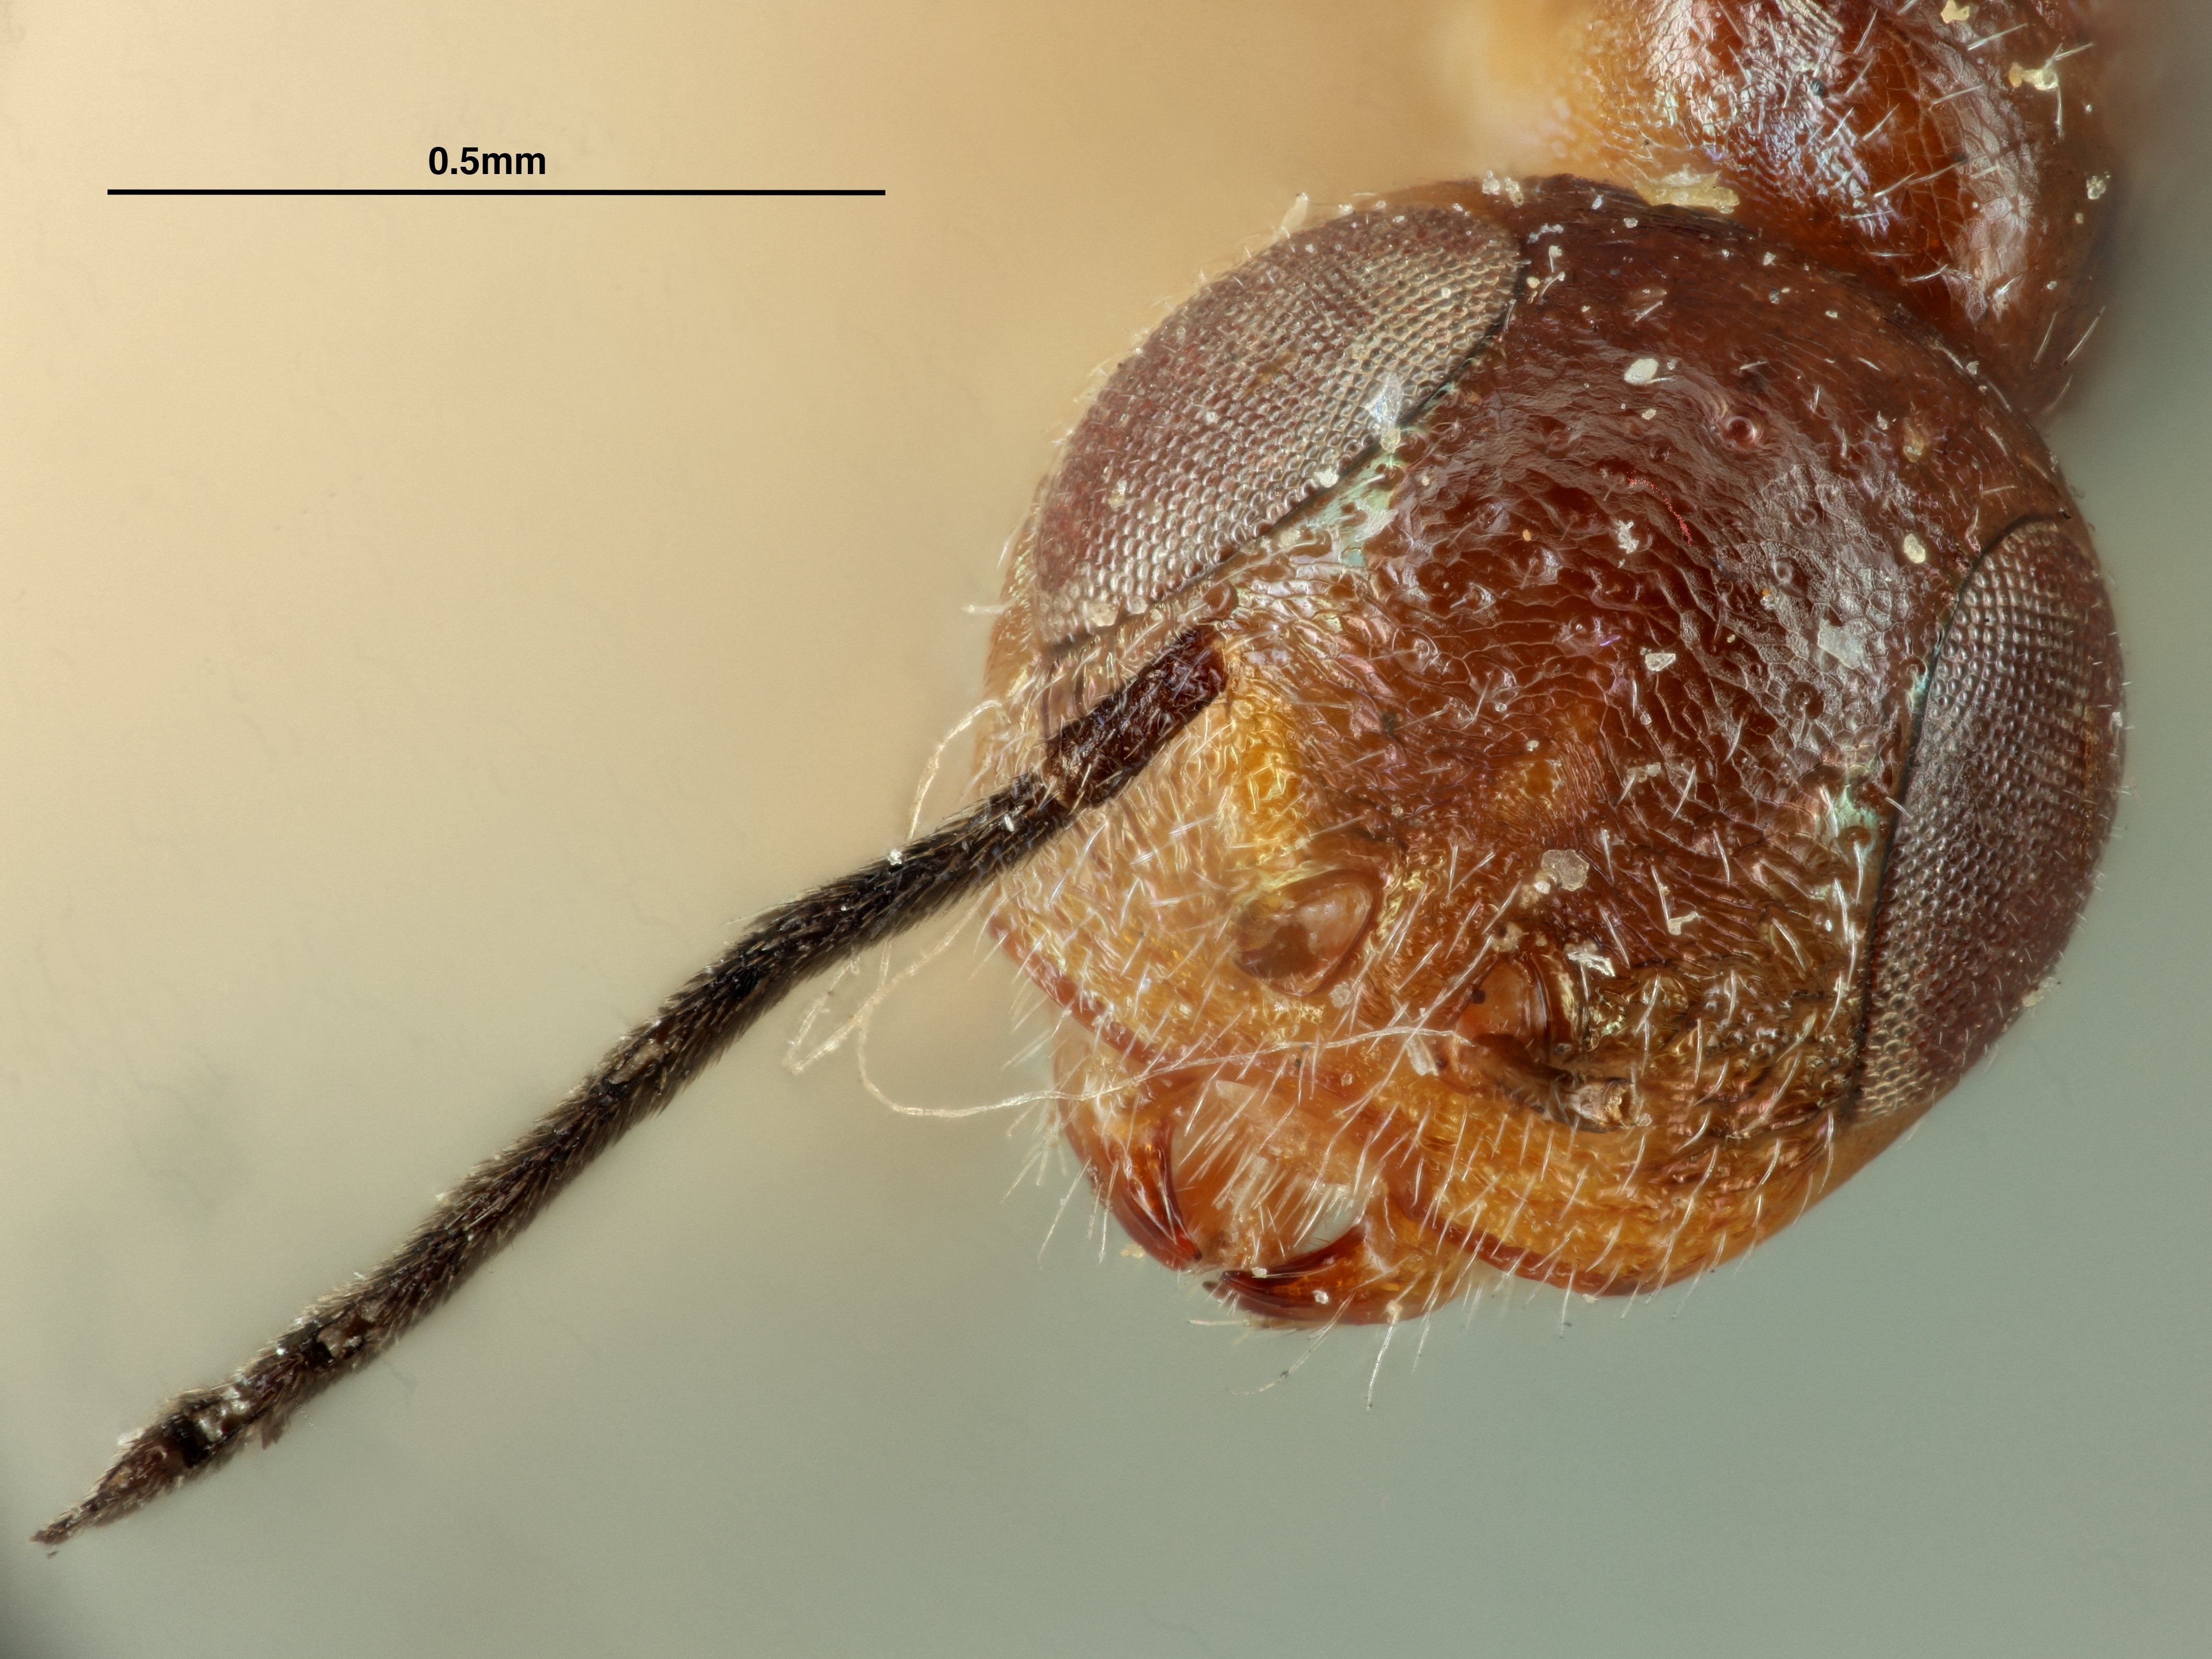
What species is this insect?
Henicopygus subapterus
